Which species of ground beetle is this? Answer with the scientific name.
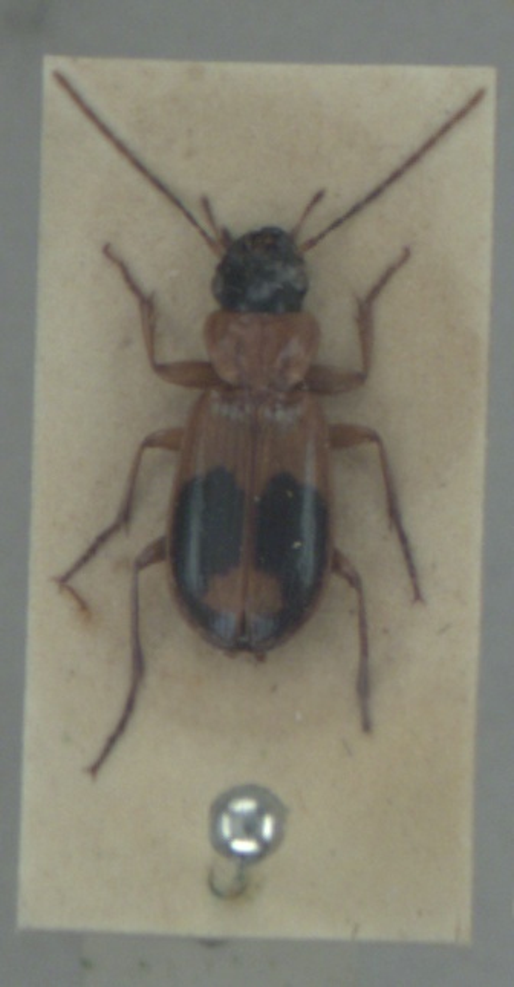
Badister unipustulatus
